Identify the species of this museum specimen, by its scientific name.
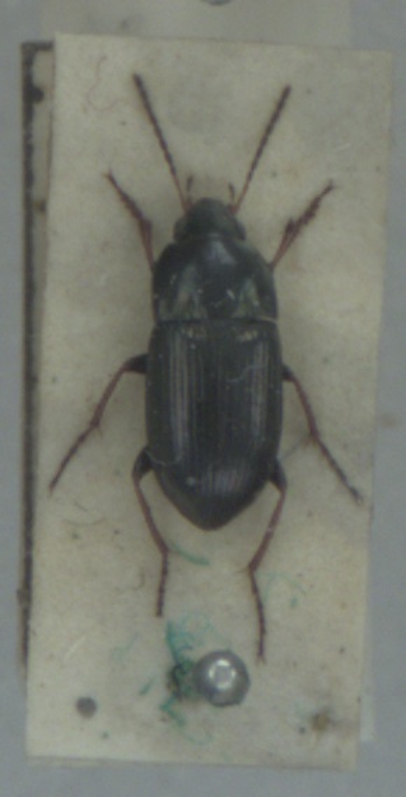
Amara plebeja
